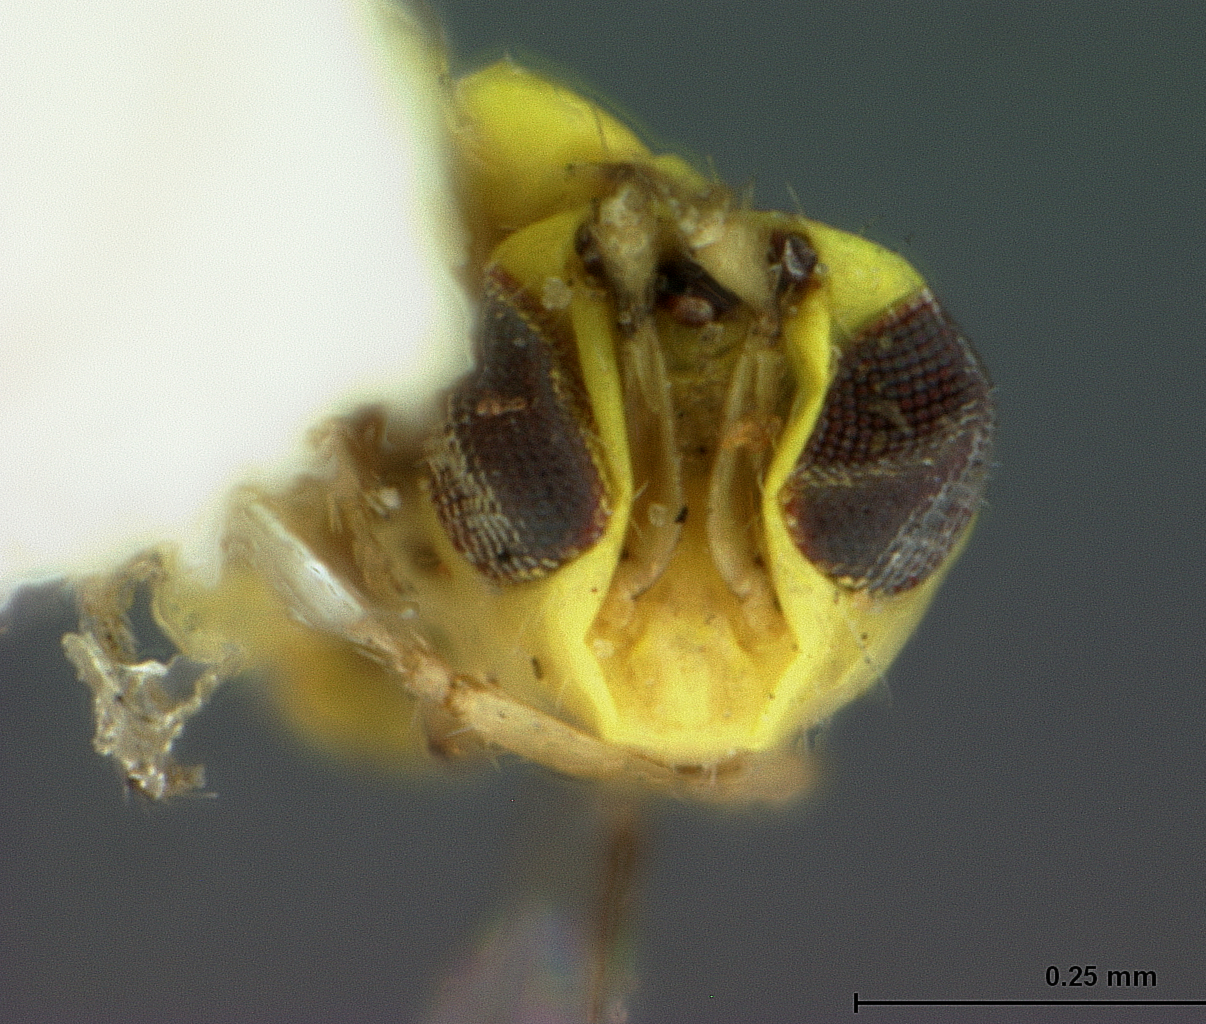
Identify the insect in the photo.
Tetrastichodes froggatti
